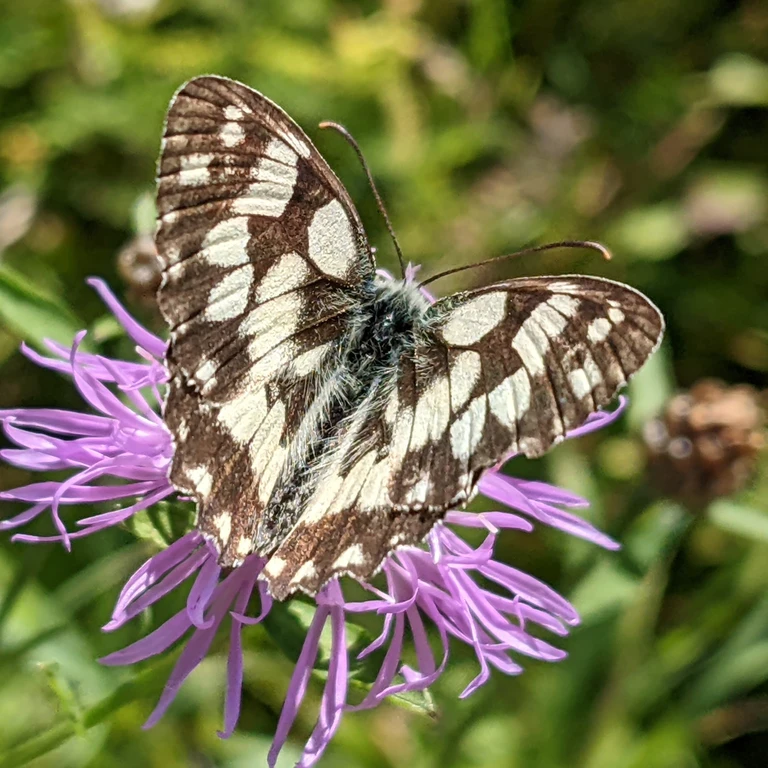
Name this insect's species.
Melanargia galathea
